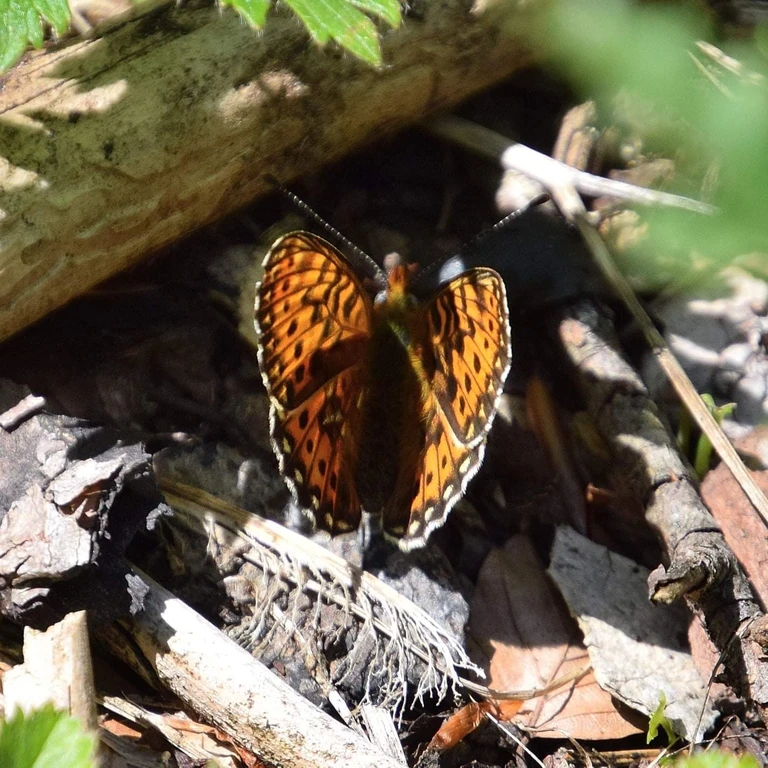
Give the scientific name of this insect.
Boloria euphrosyne (also Clossiana euphrosyne)
